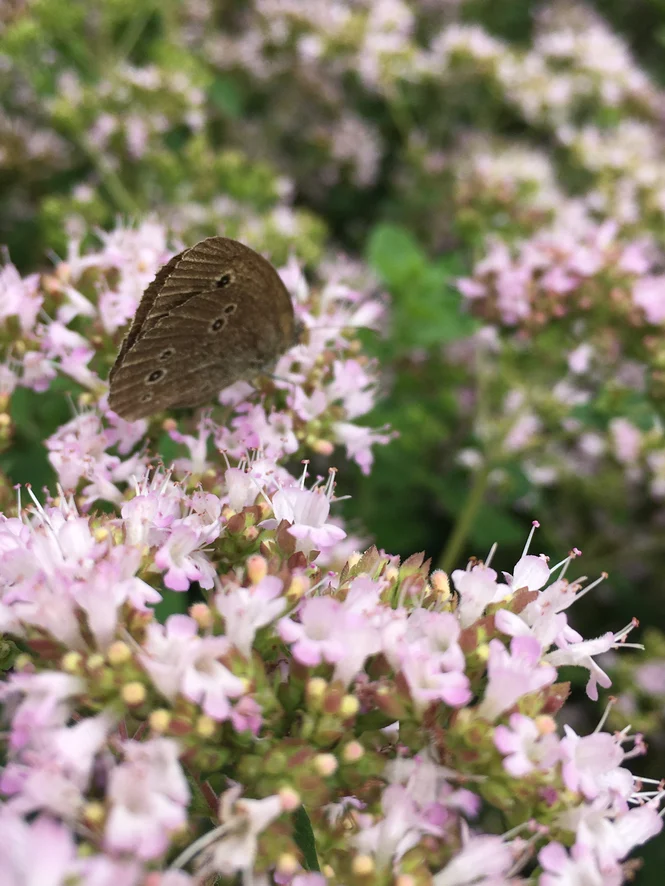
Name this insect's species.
Aphantopus hyperantus
